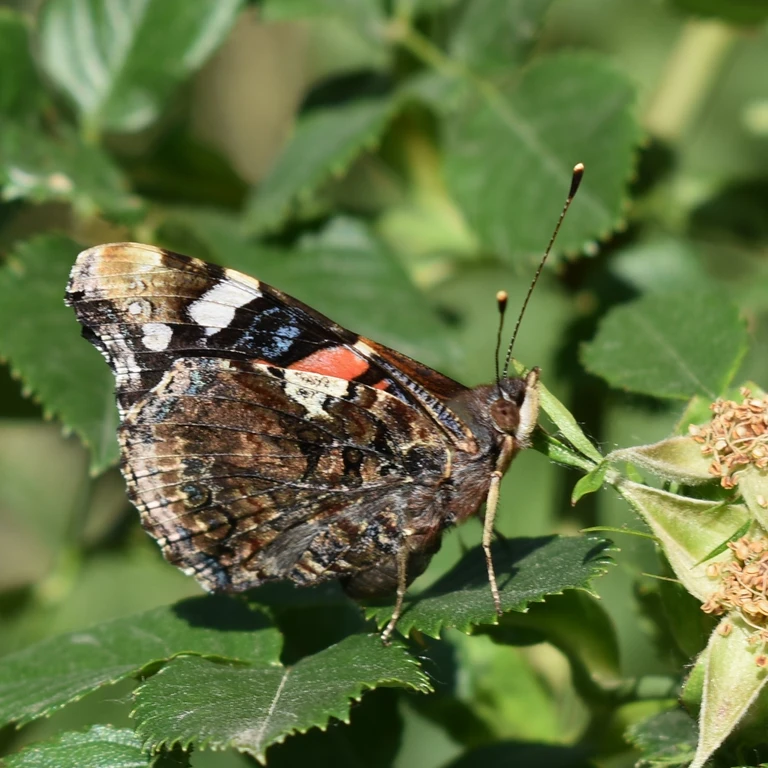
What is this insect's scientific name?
Vanessa atalanta
